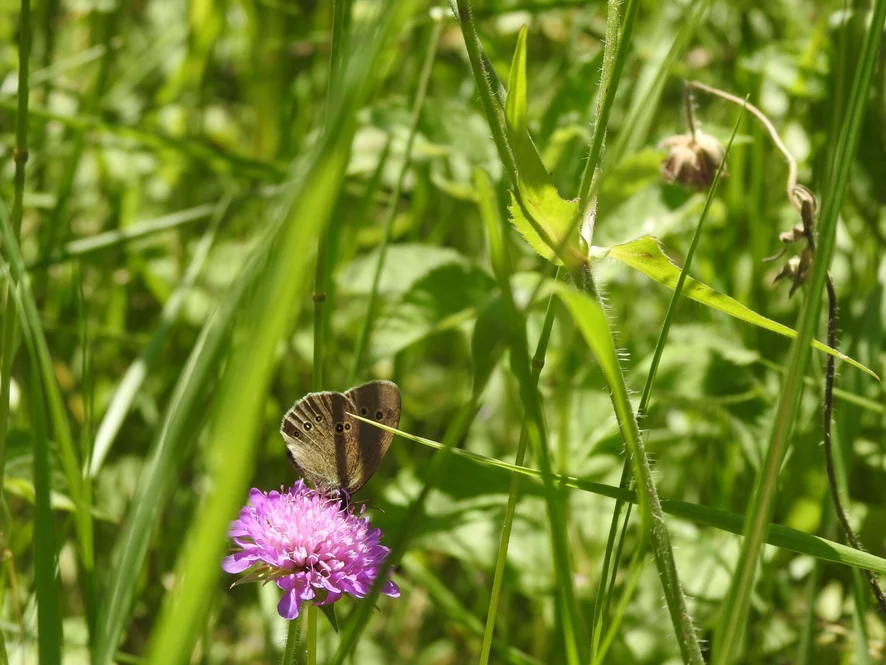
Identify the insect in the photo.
Aphantopus hyperantus
